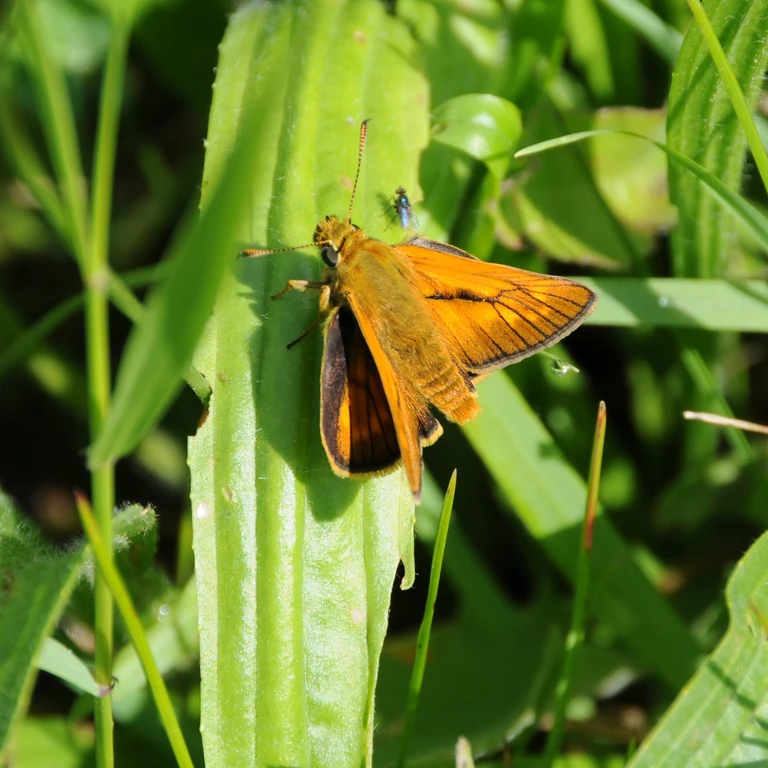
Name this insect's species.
Ochlodes sylvanus (also Ochlodes venata)
